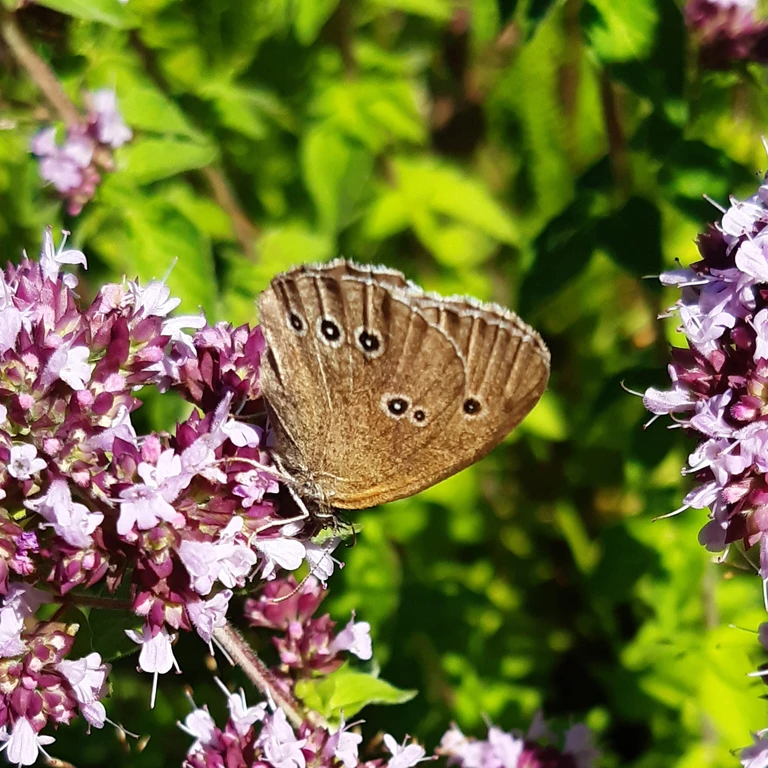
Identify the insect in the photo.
Aphantopus hyperantus
